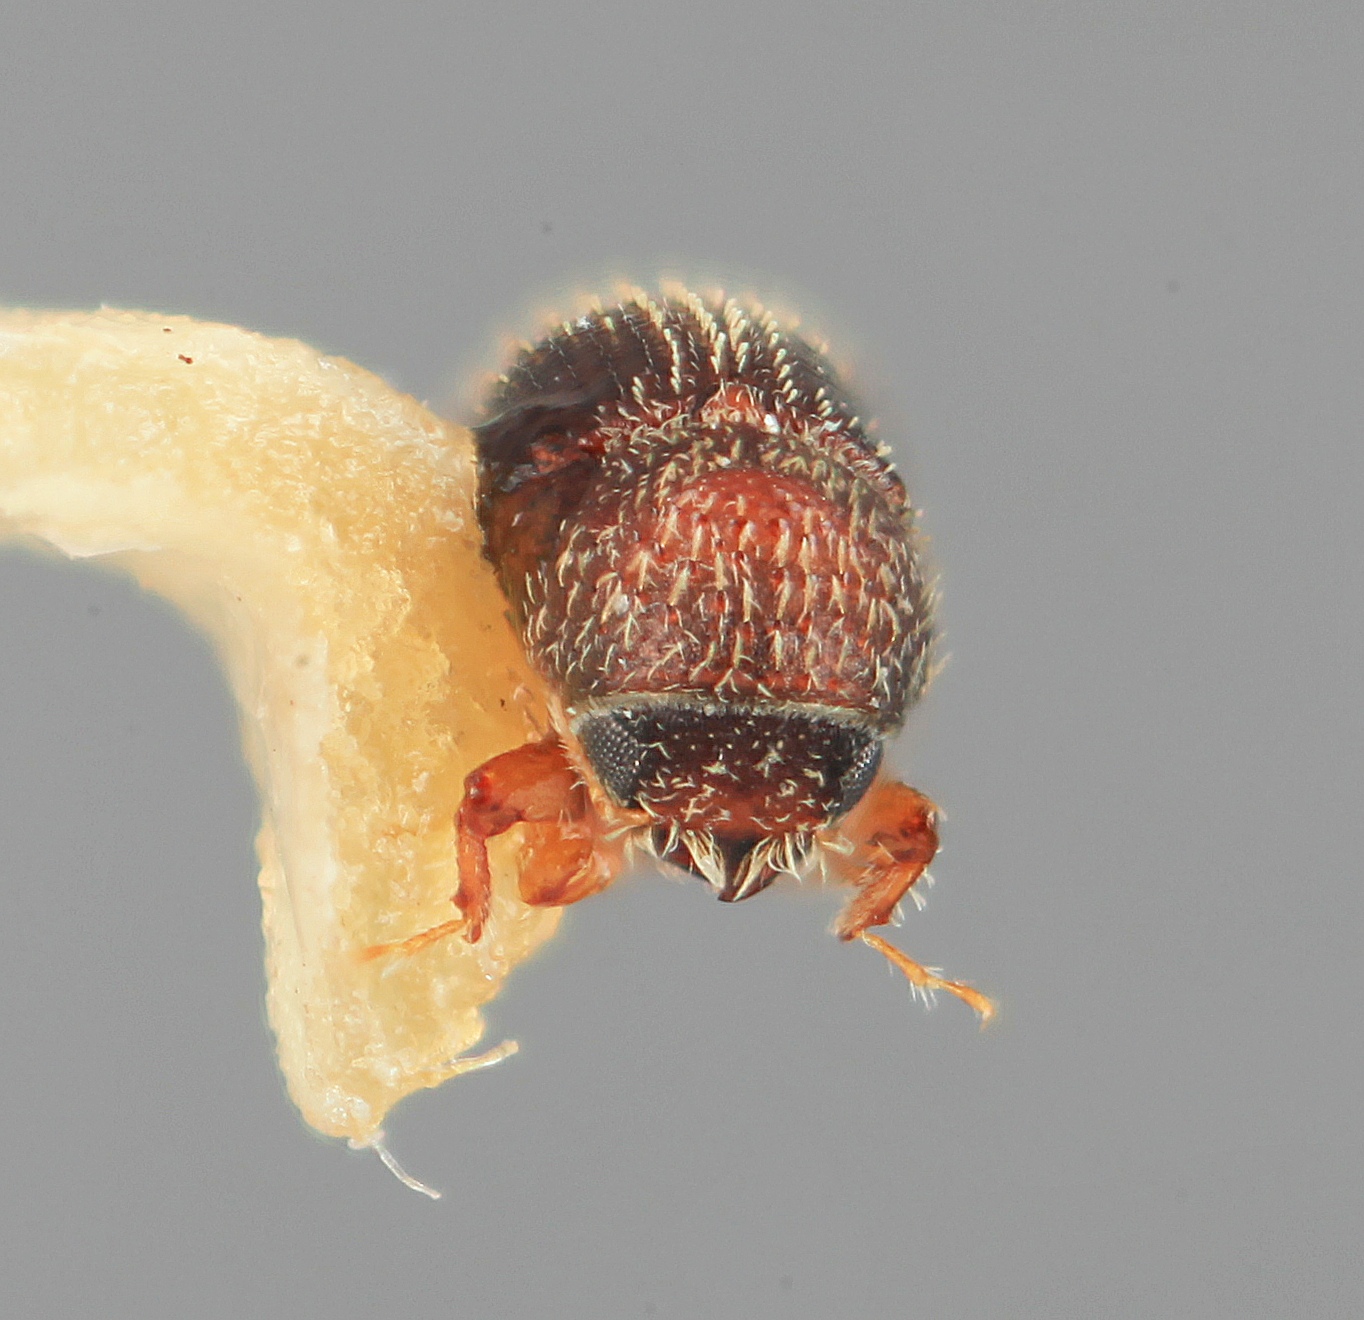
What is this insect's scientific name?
Cryptulocleptus mucronatus (also Thysanoes mucronatus)
